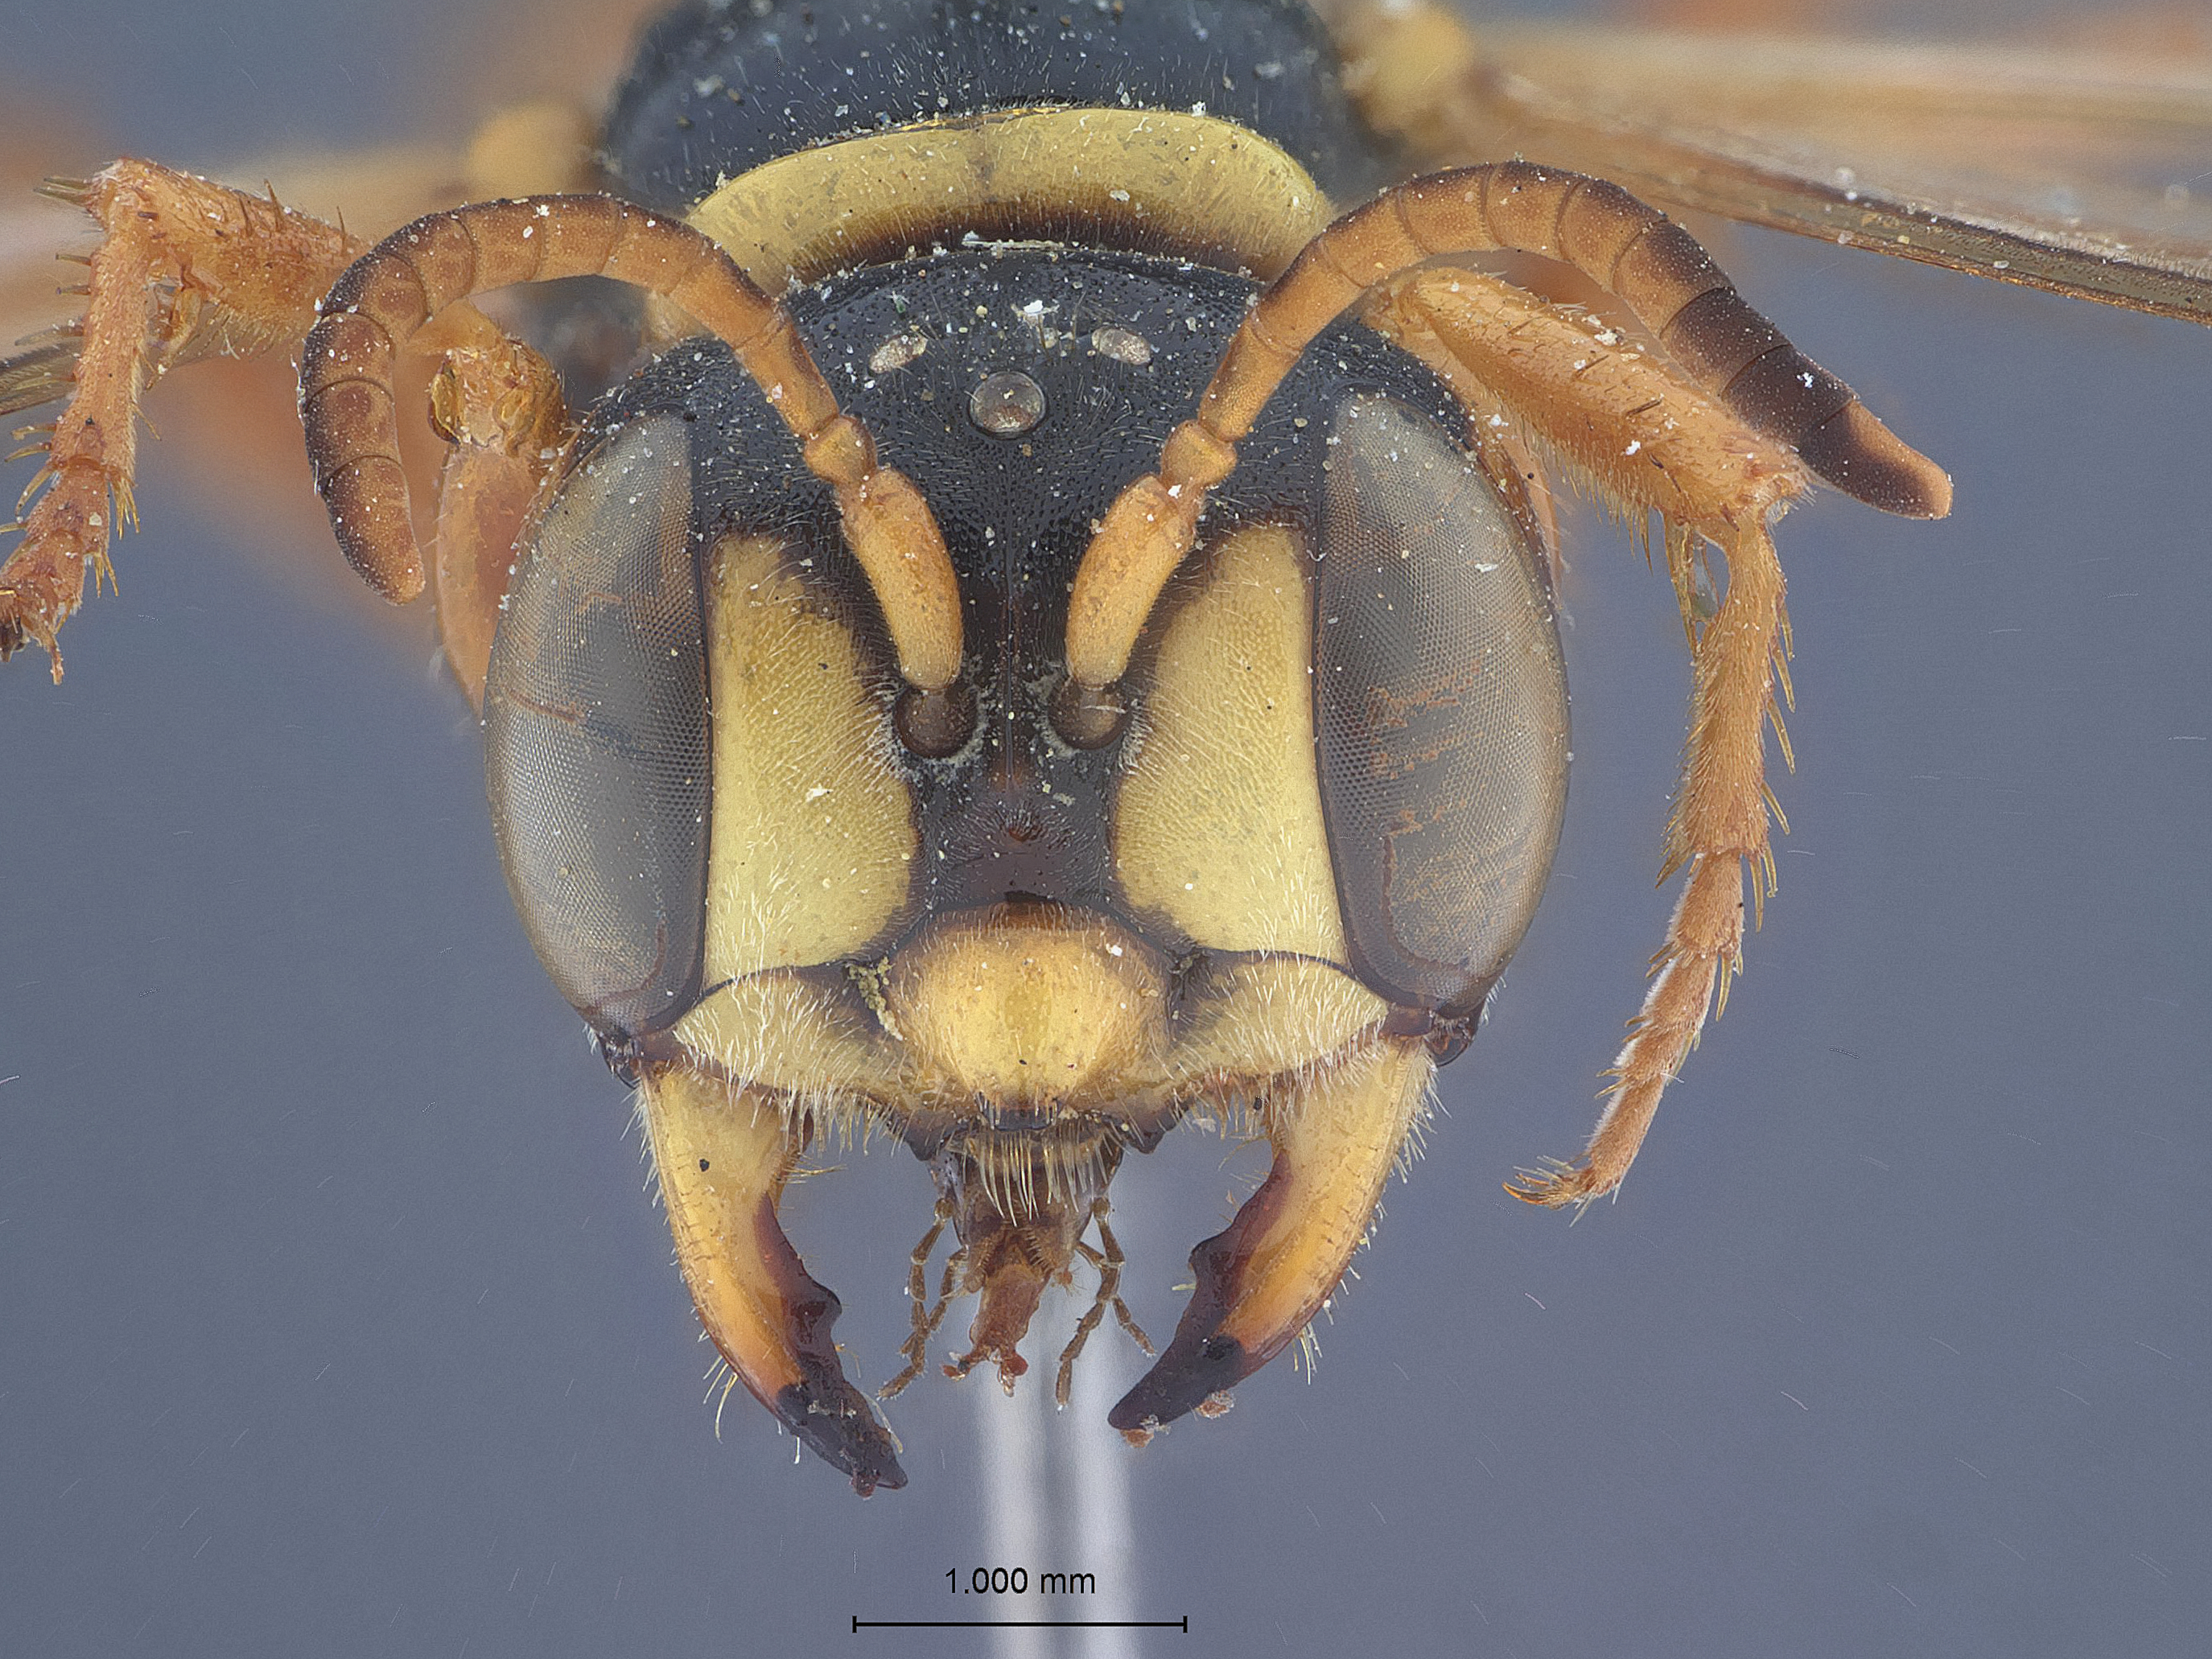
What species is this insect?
Philanthus sinaiticus
